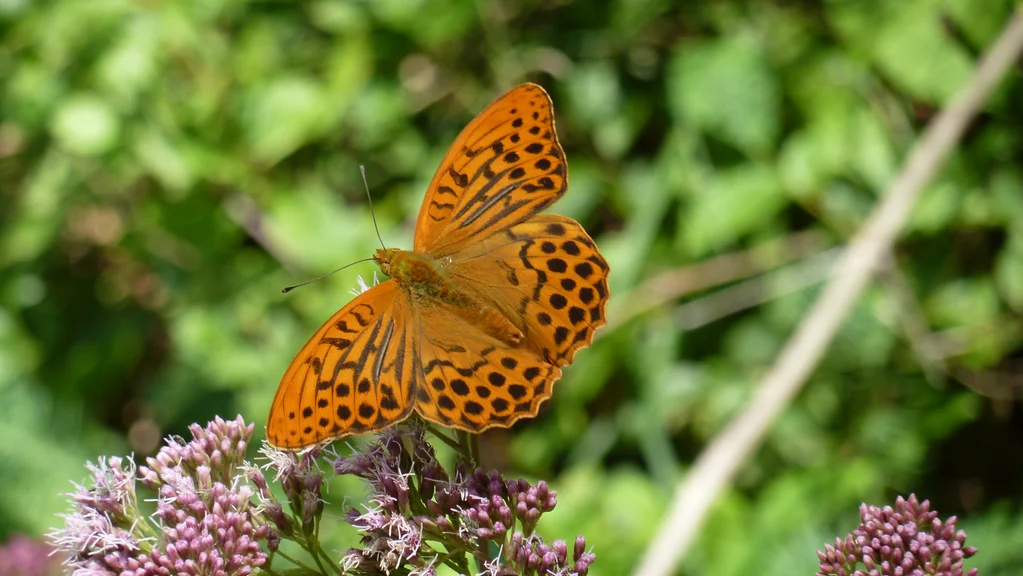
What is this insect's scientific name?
Argynnis paphia
